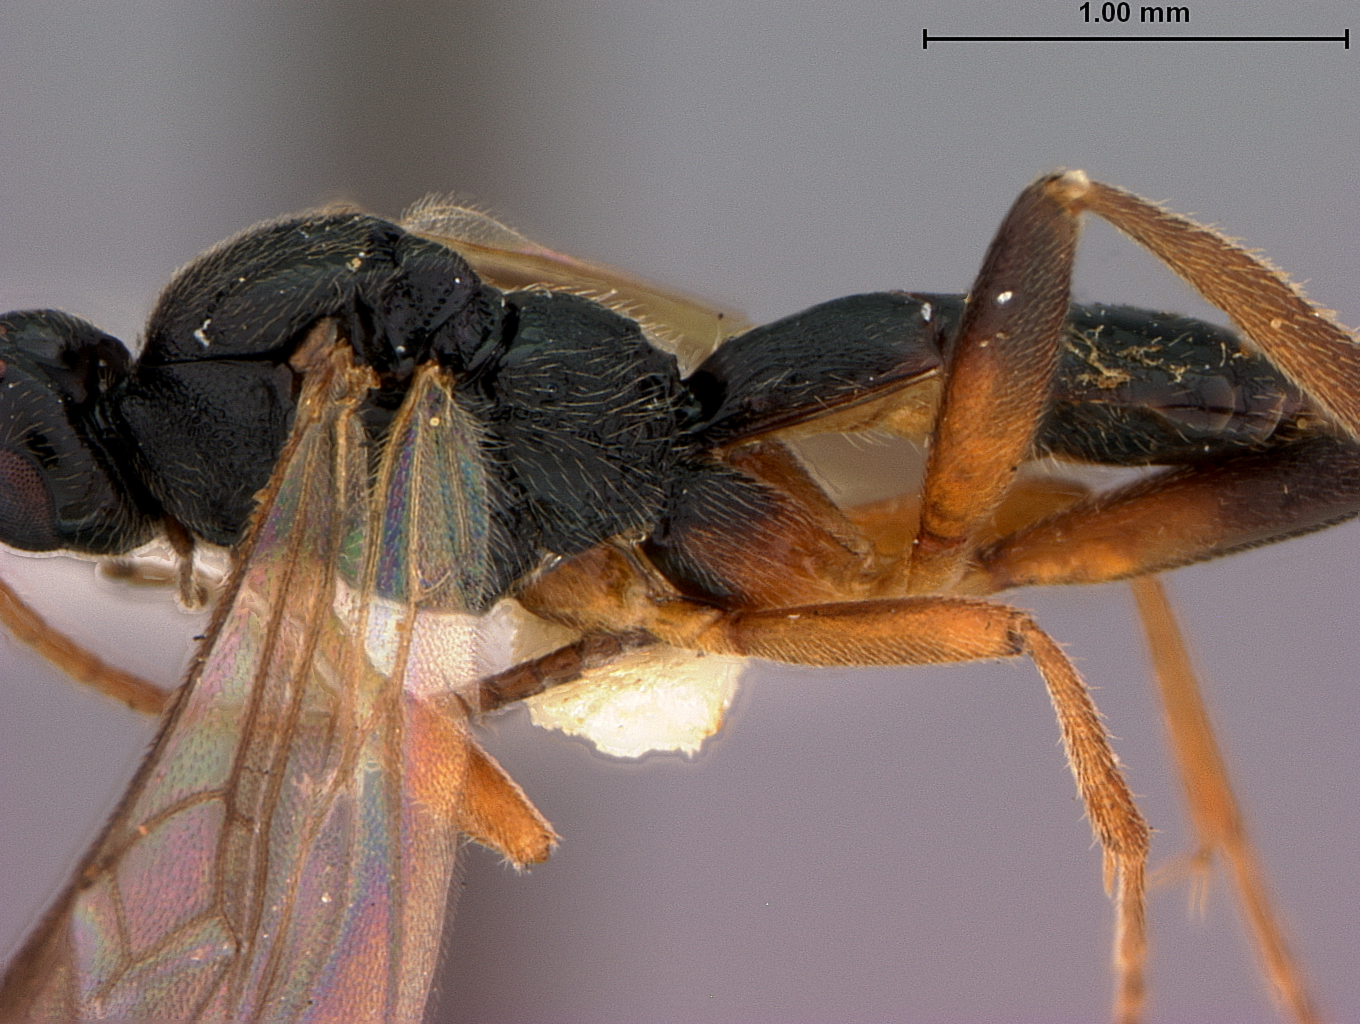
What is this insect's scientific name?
Orgilus burksi
